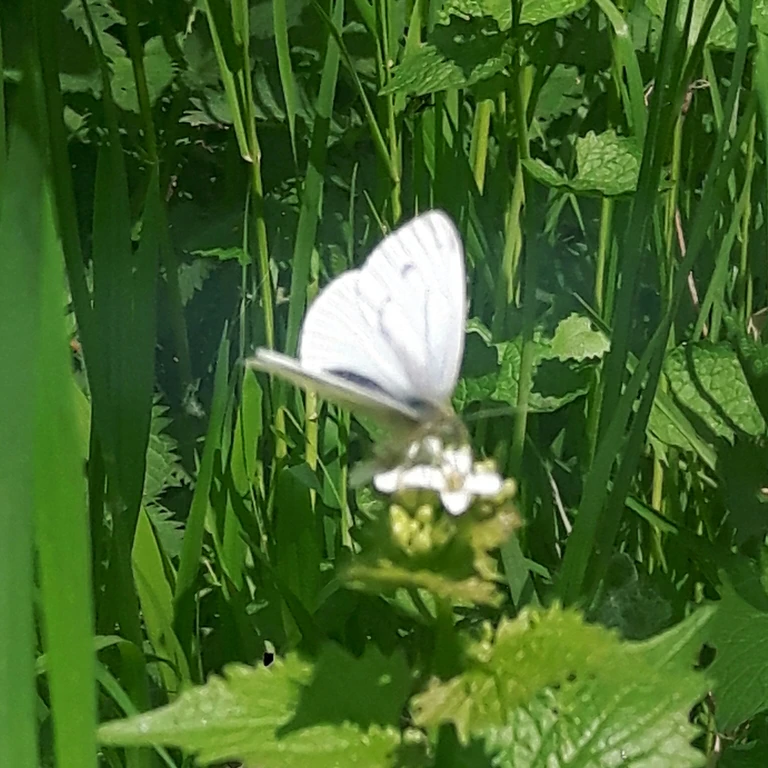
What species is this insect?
Pieris napi
